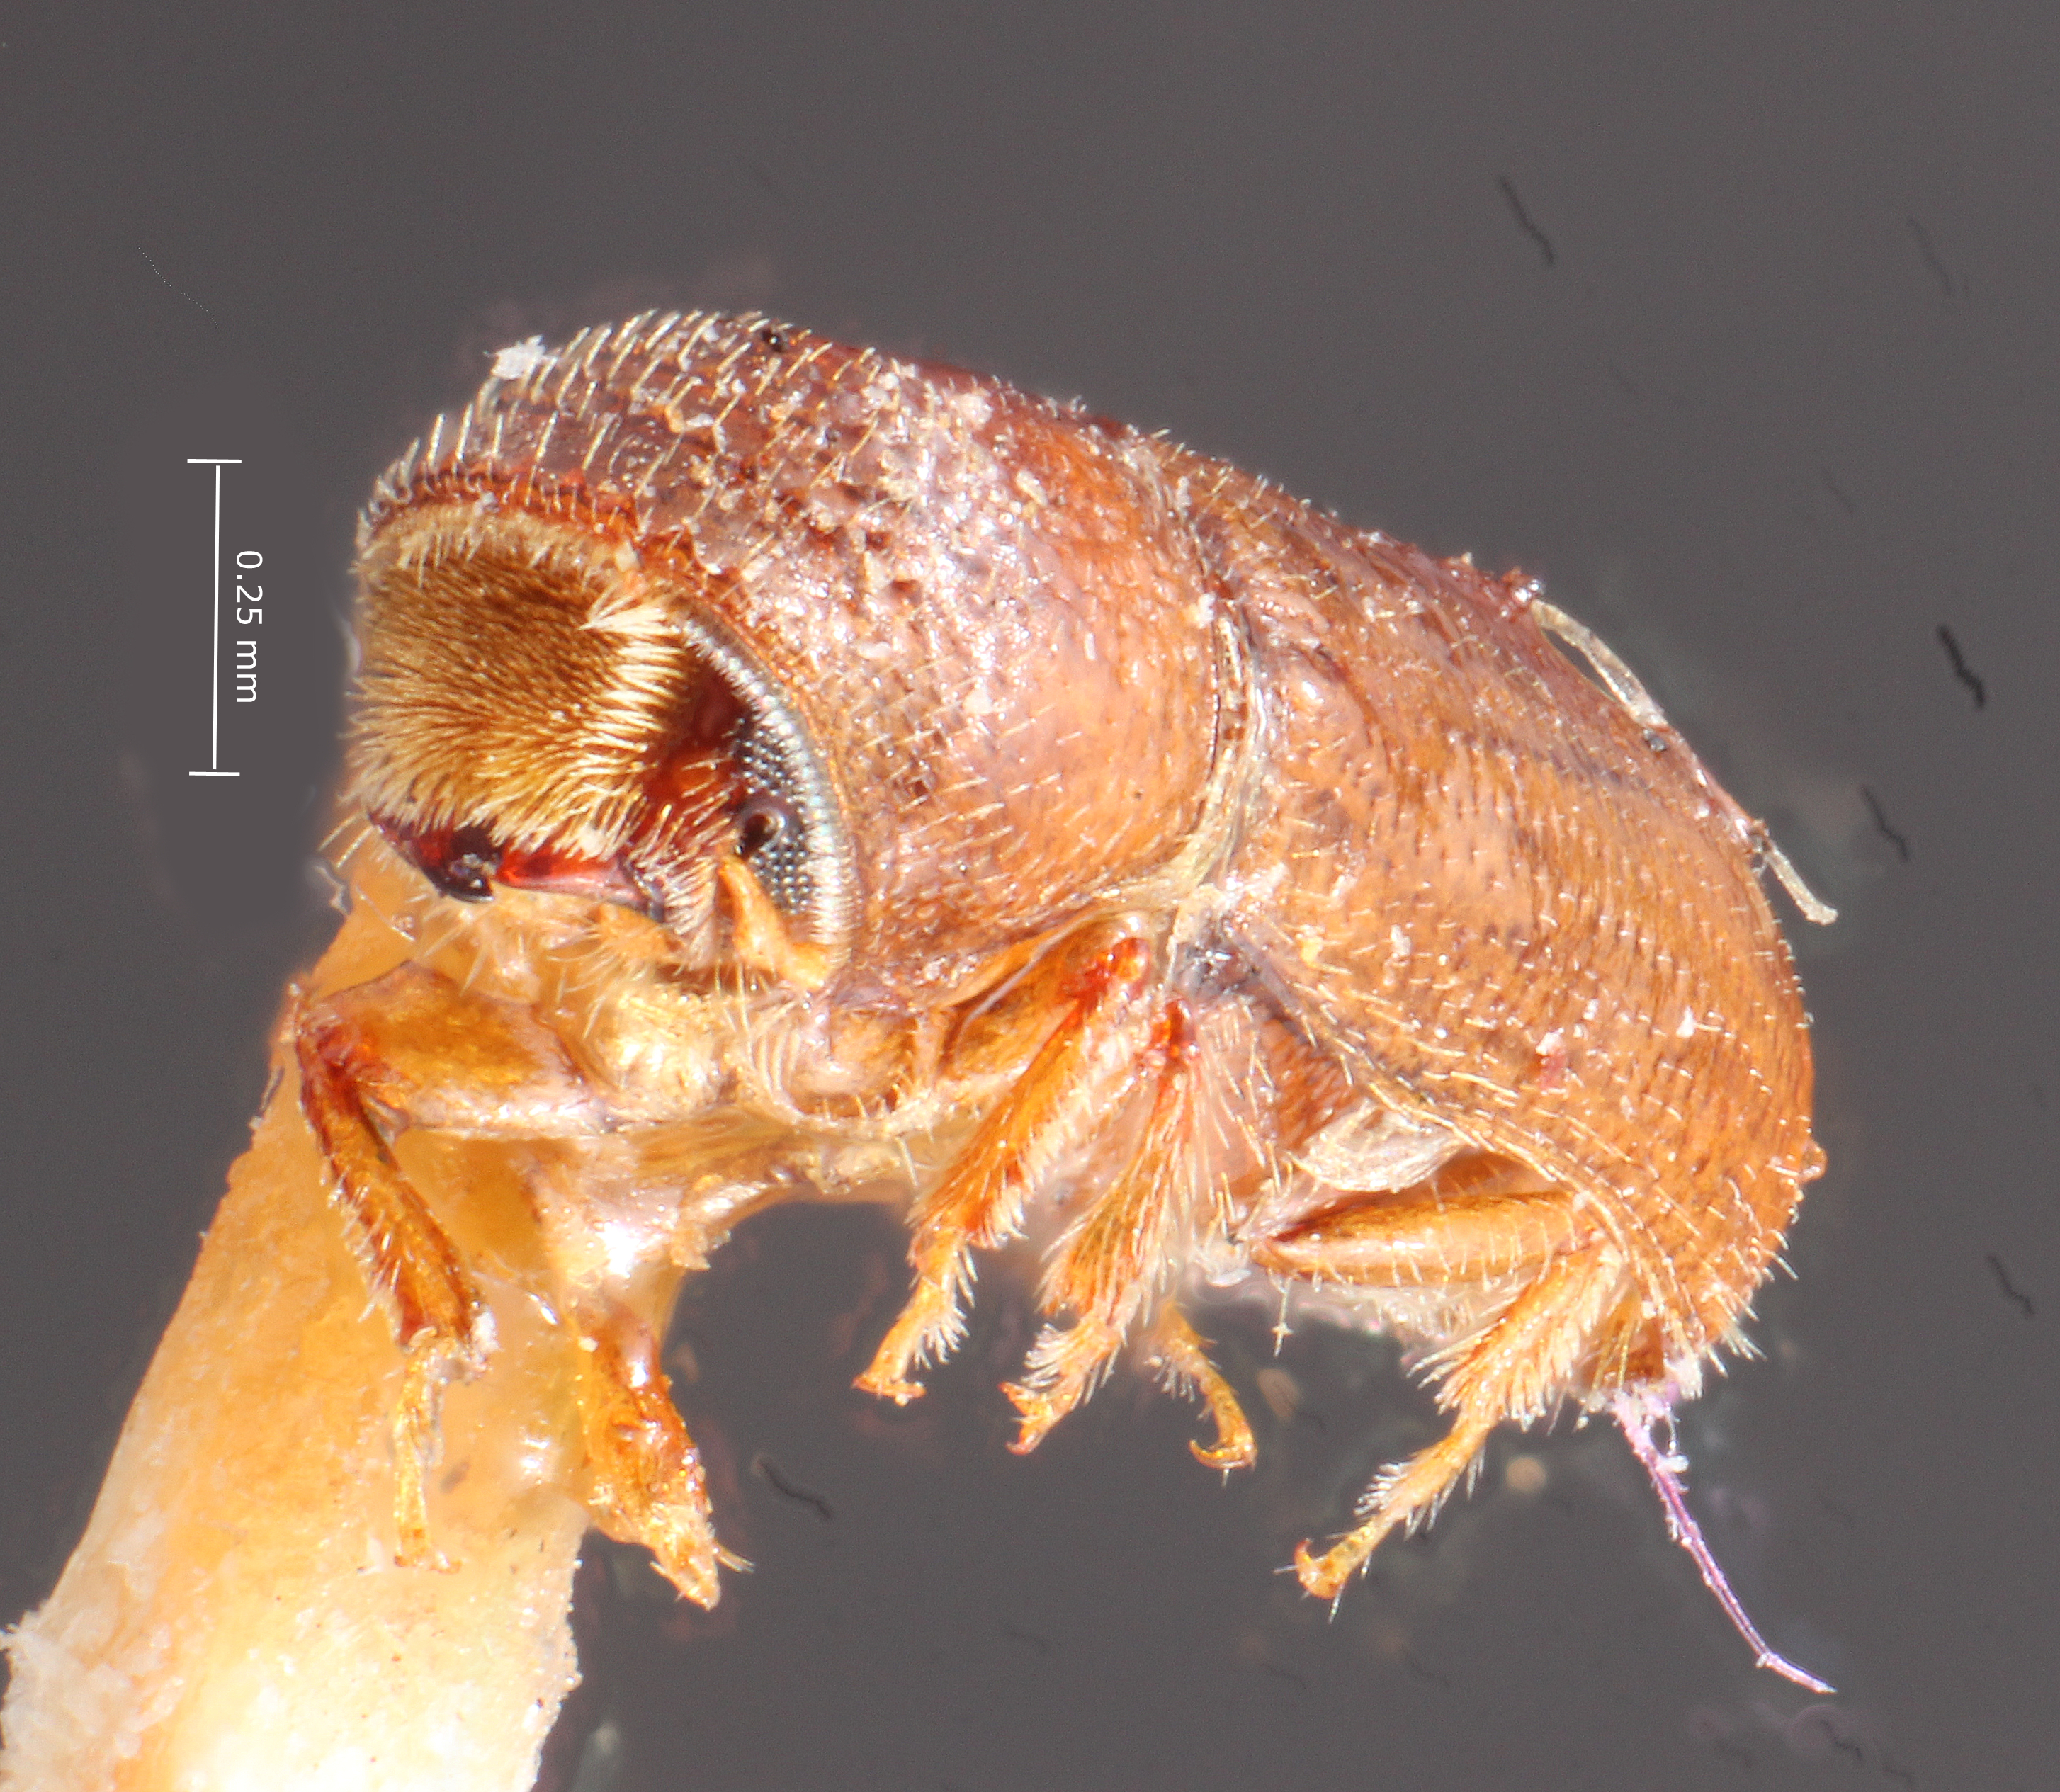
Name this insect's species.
Pityophthorus ornatus
